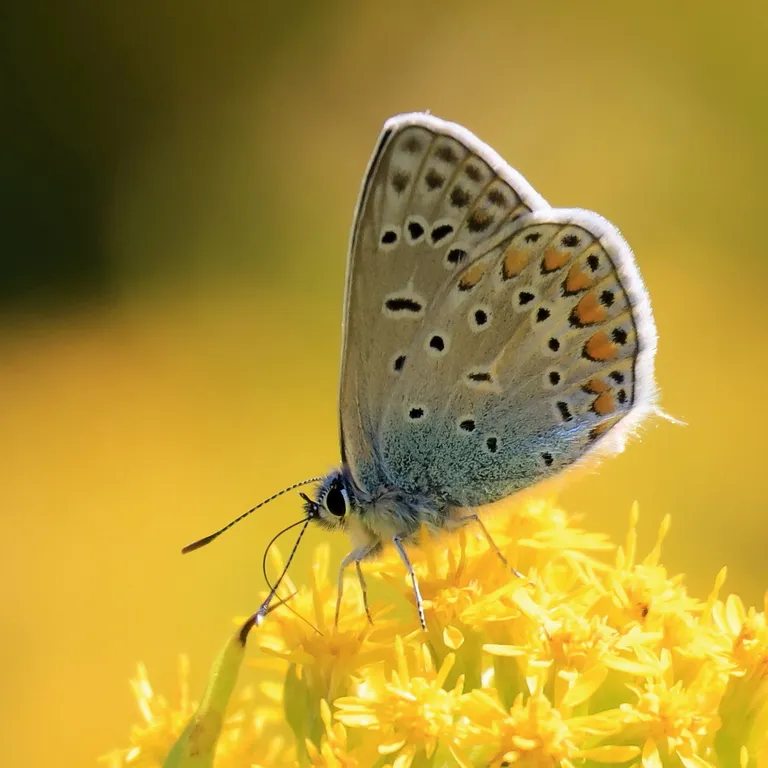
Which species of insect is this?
Polyommatus icarus
